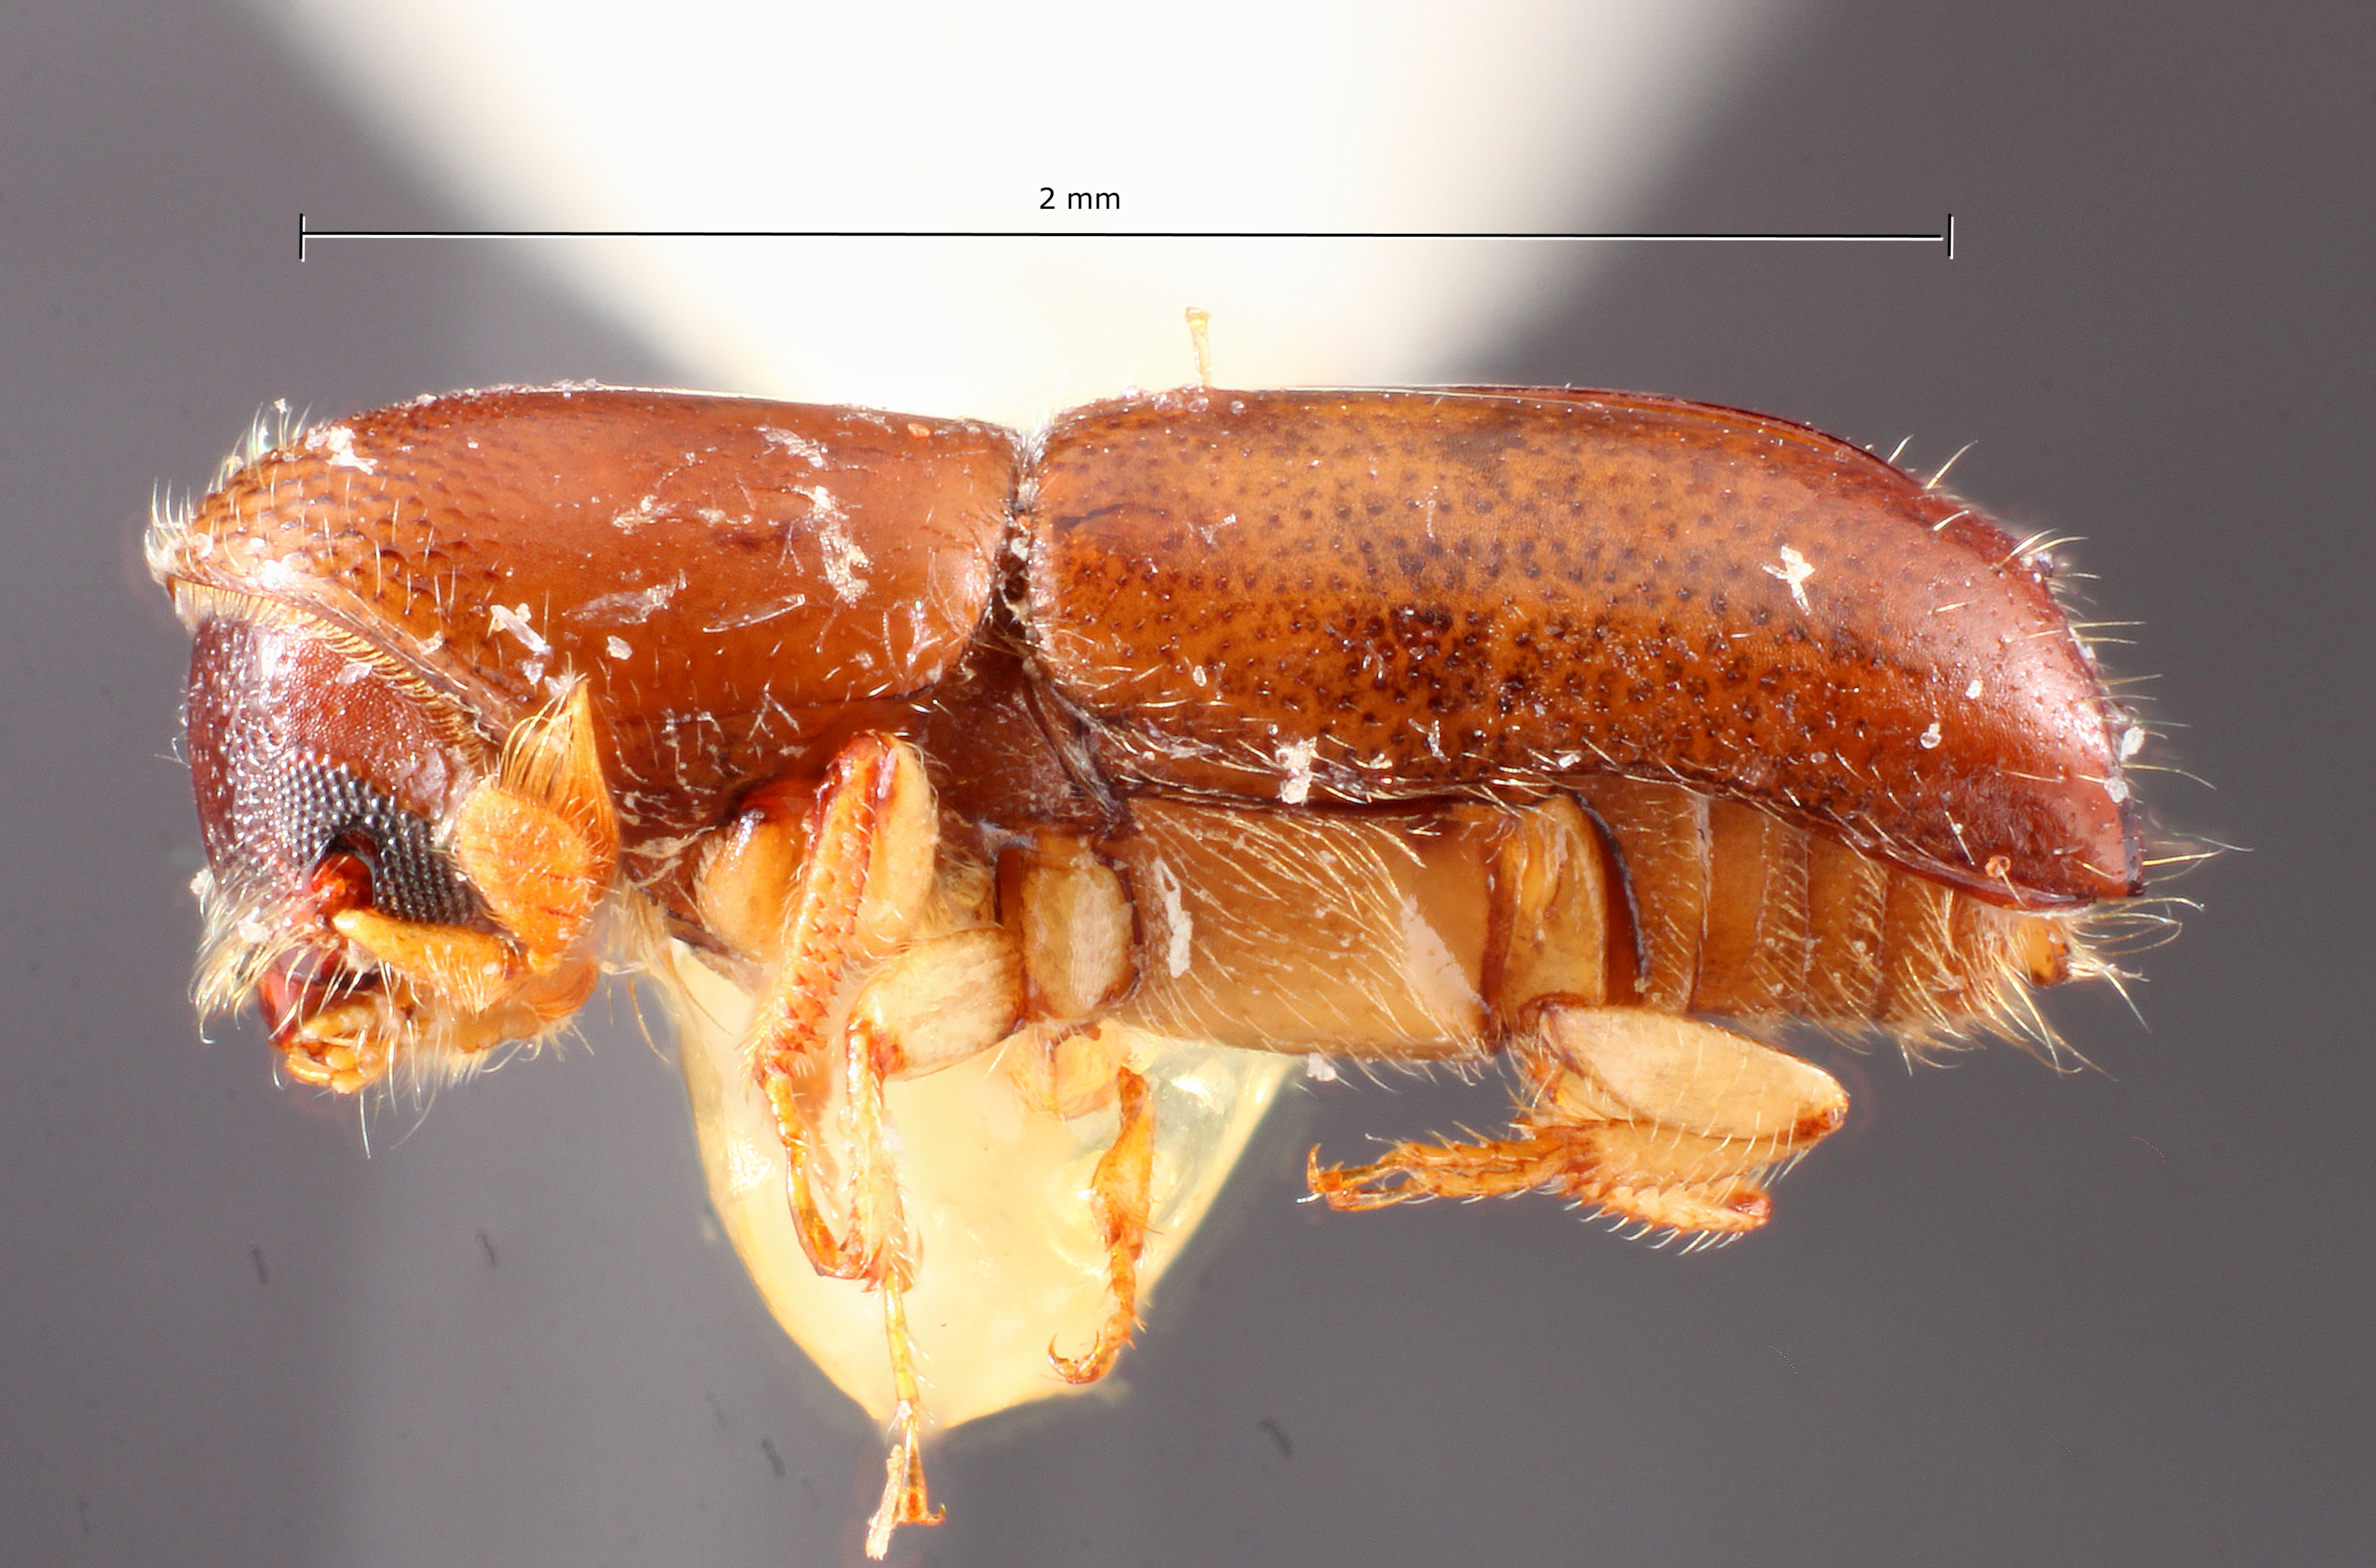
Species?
Monarthrum punctifrons
